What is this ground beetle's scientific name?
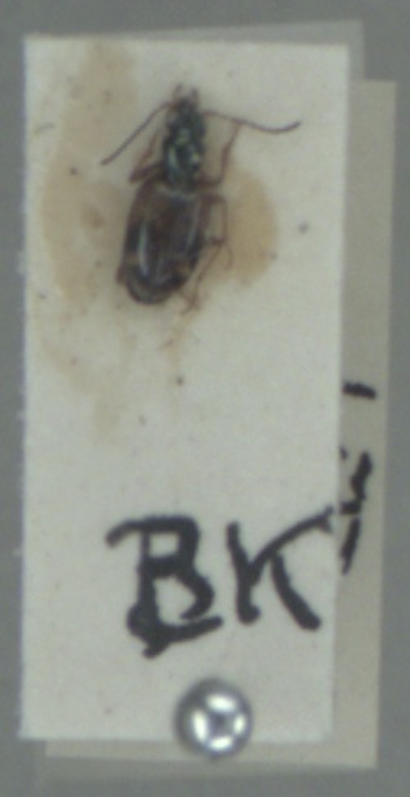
Bembidion articulatum
